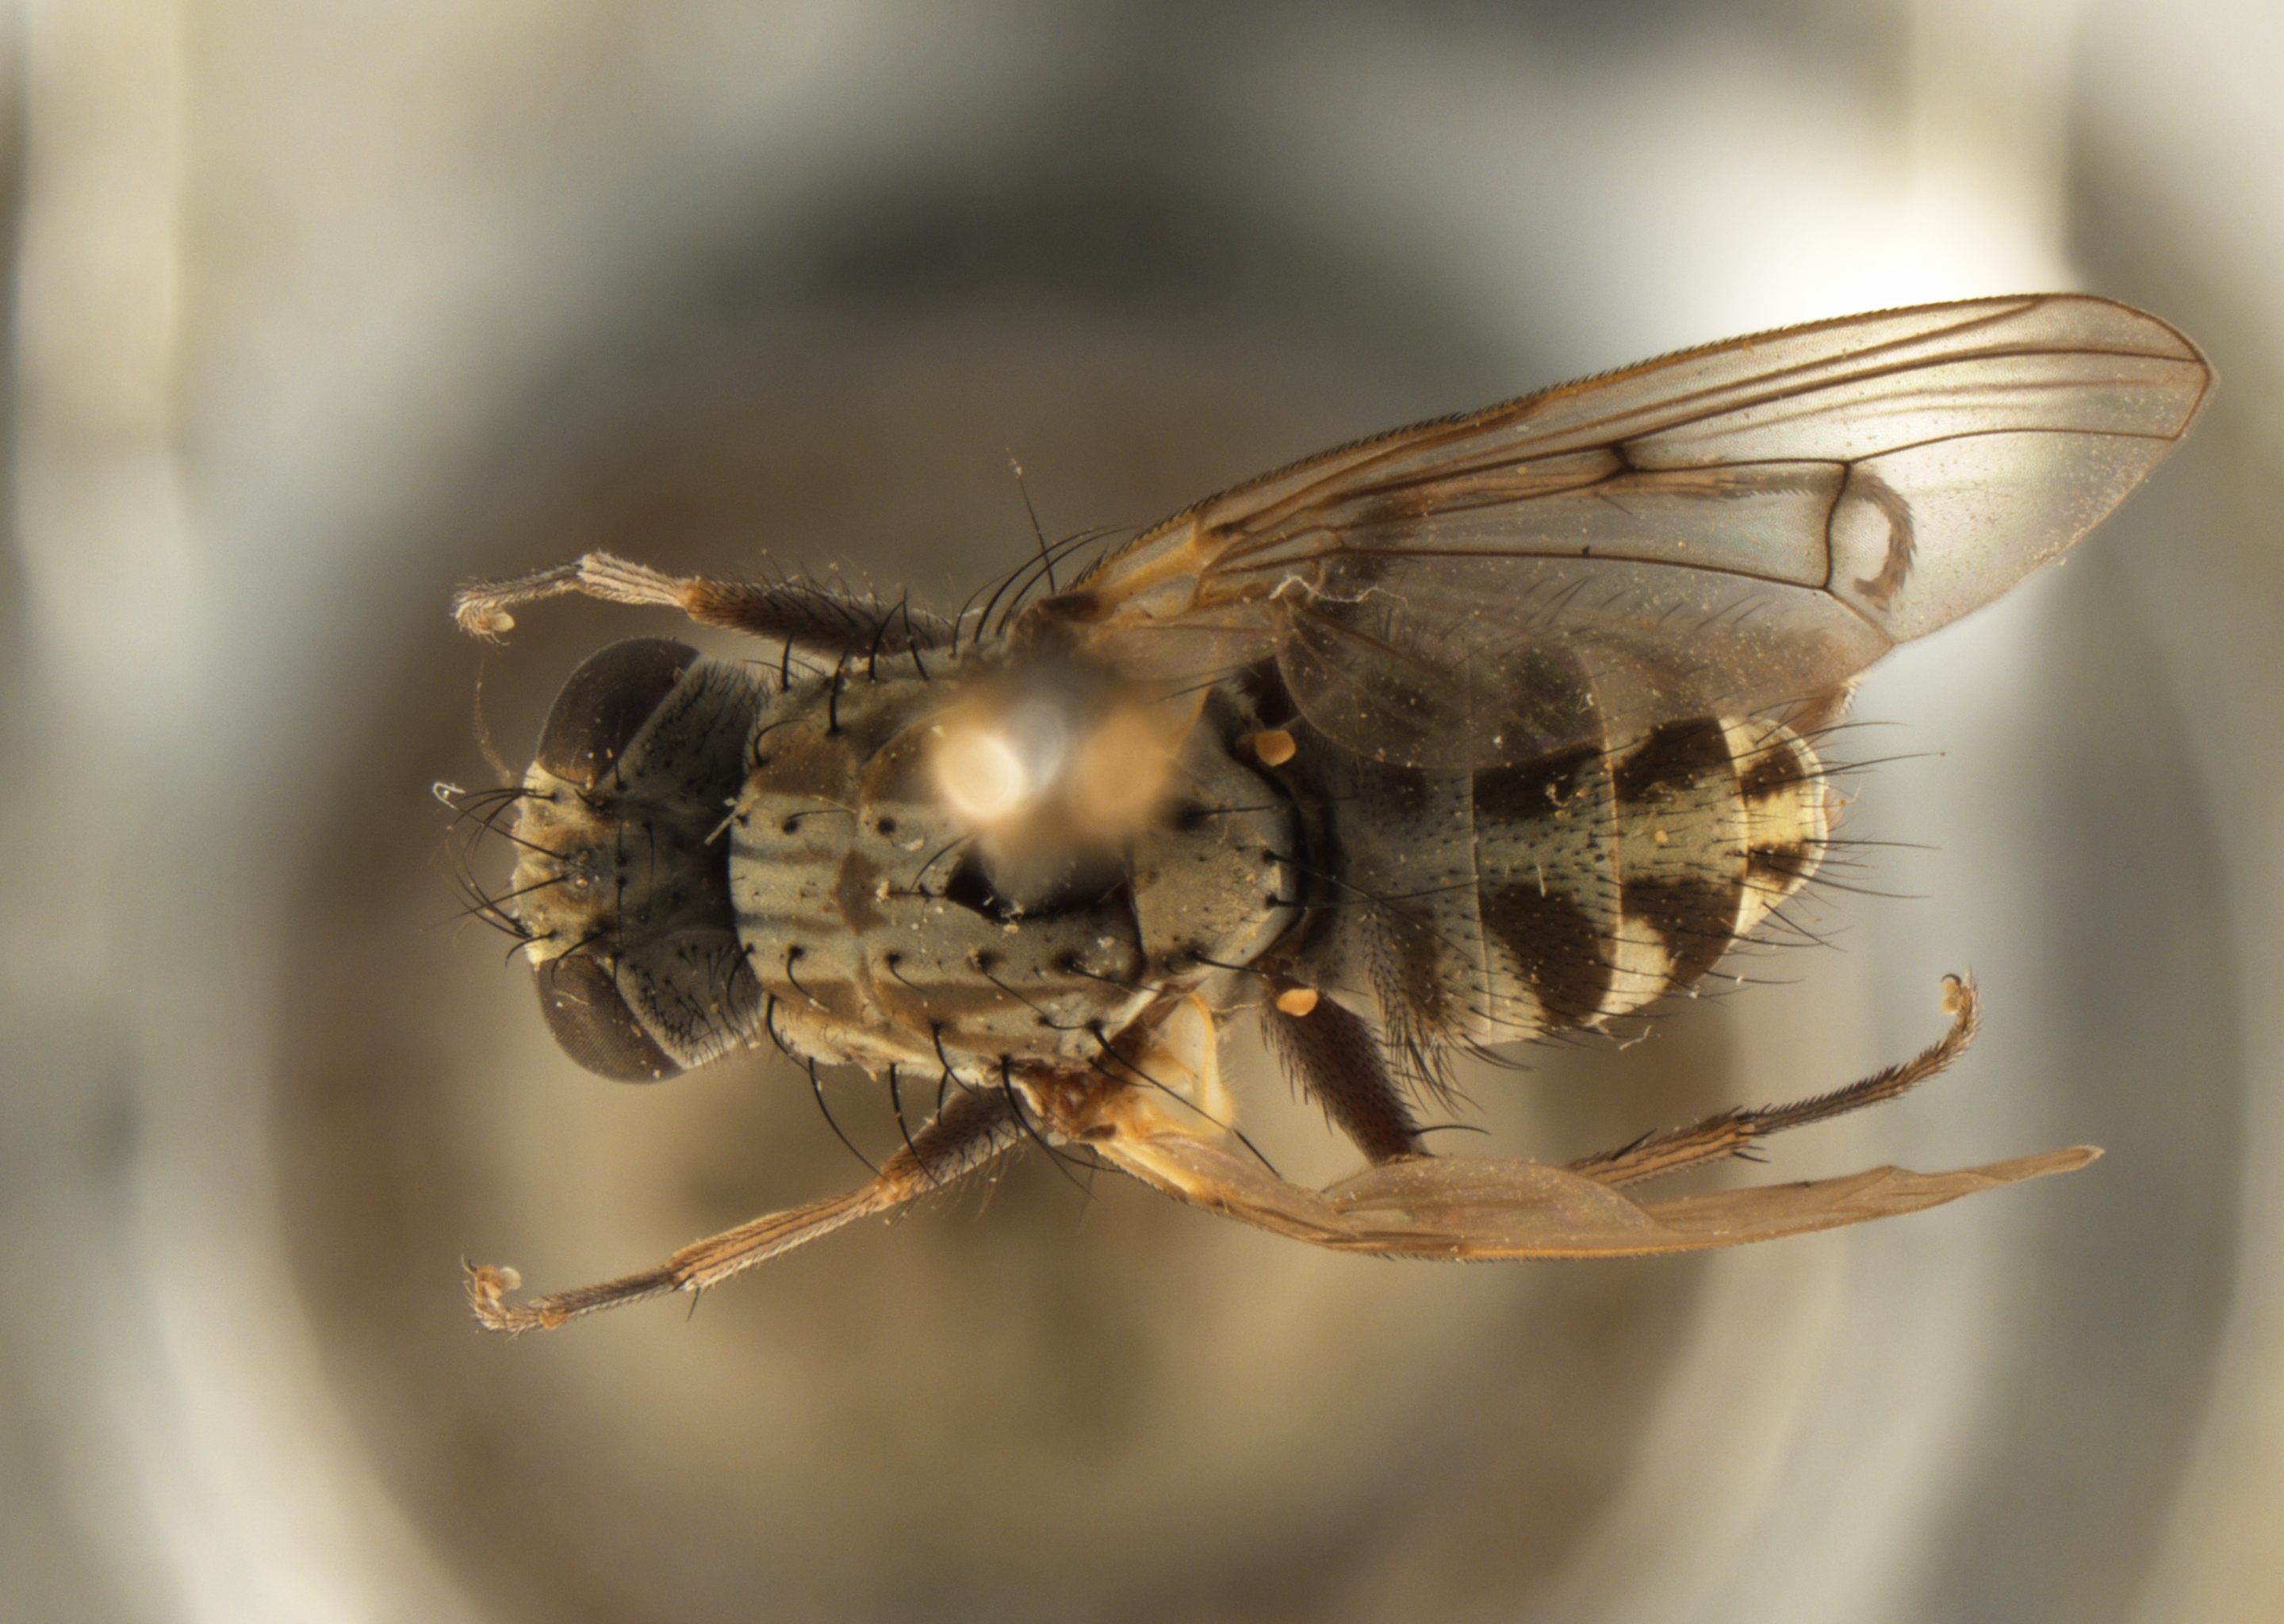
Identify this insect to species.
Apsil maculiventris
